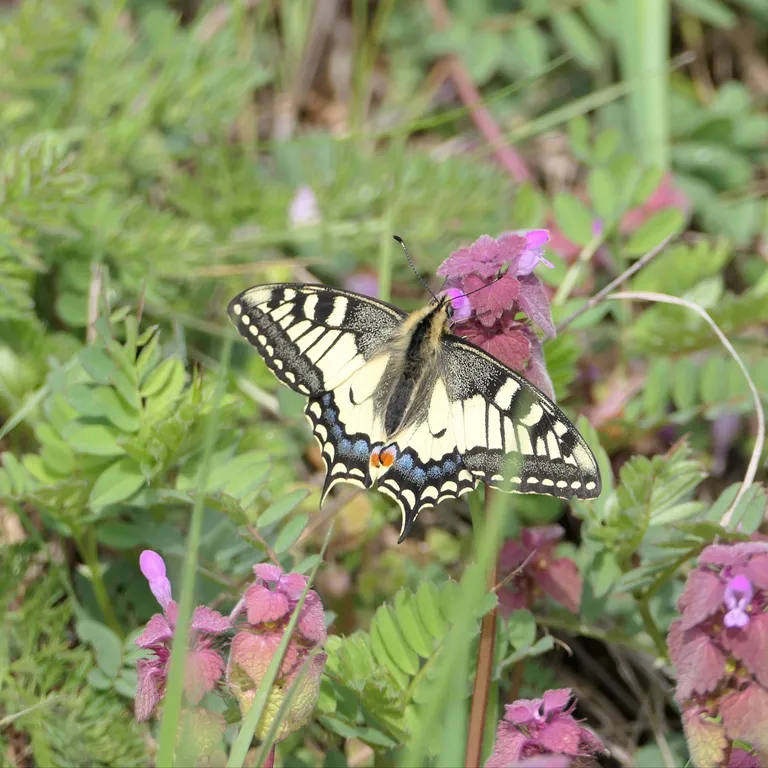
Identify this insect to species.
Papilio machaon
